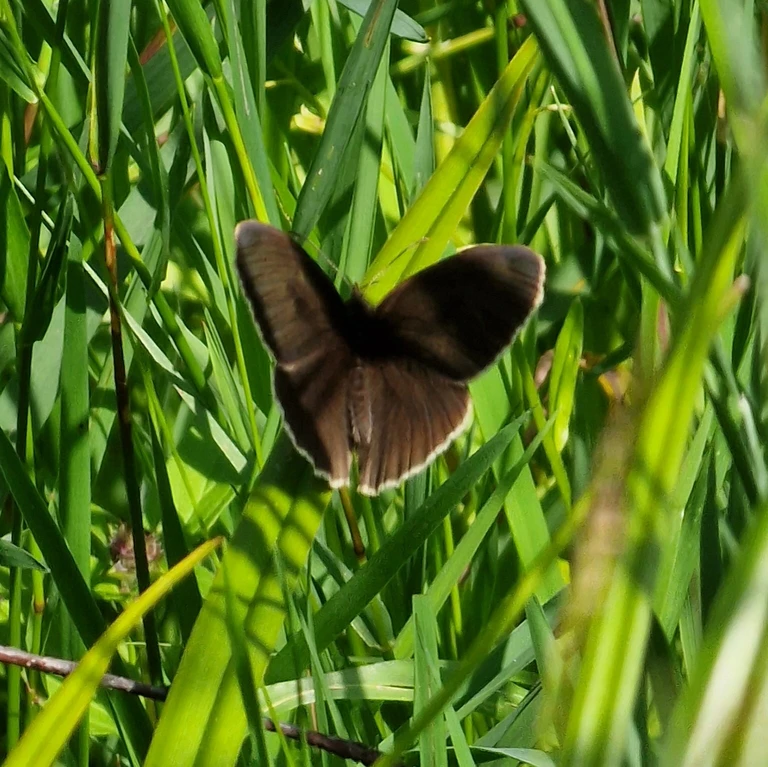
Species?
Aphantopus hyperantus
